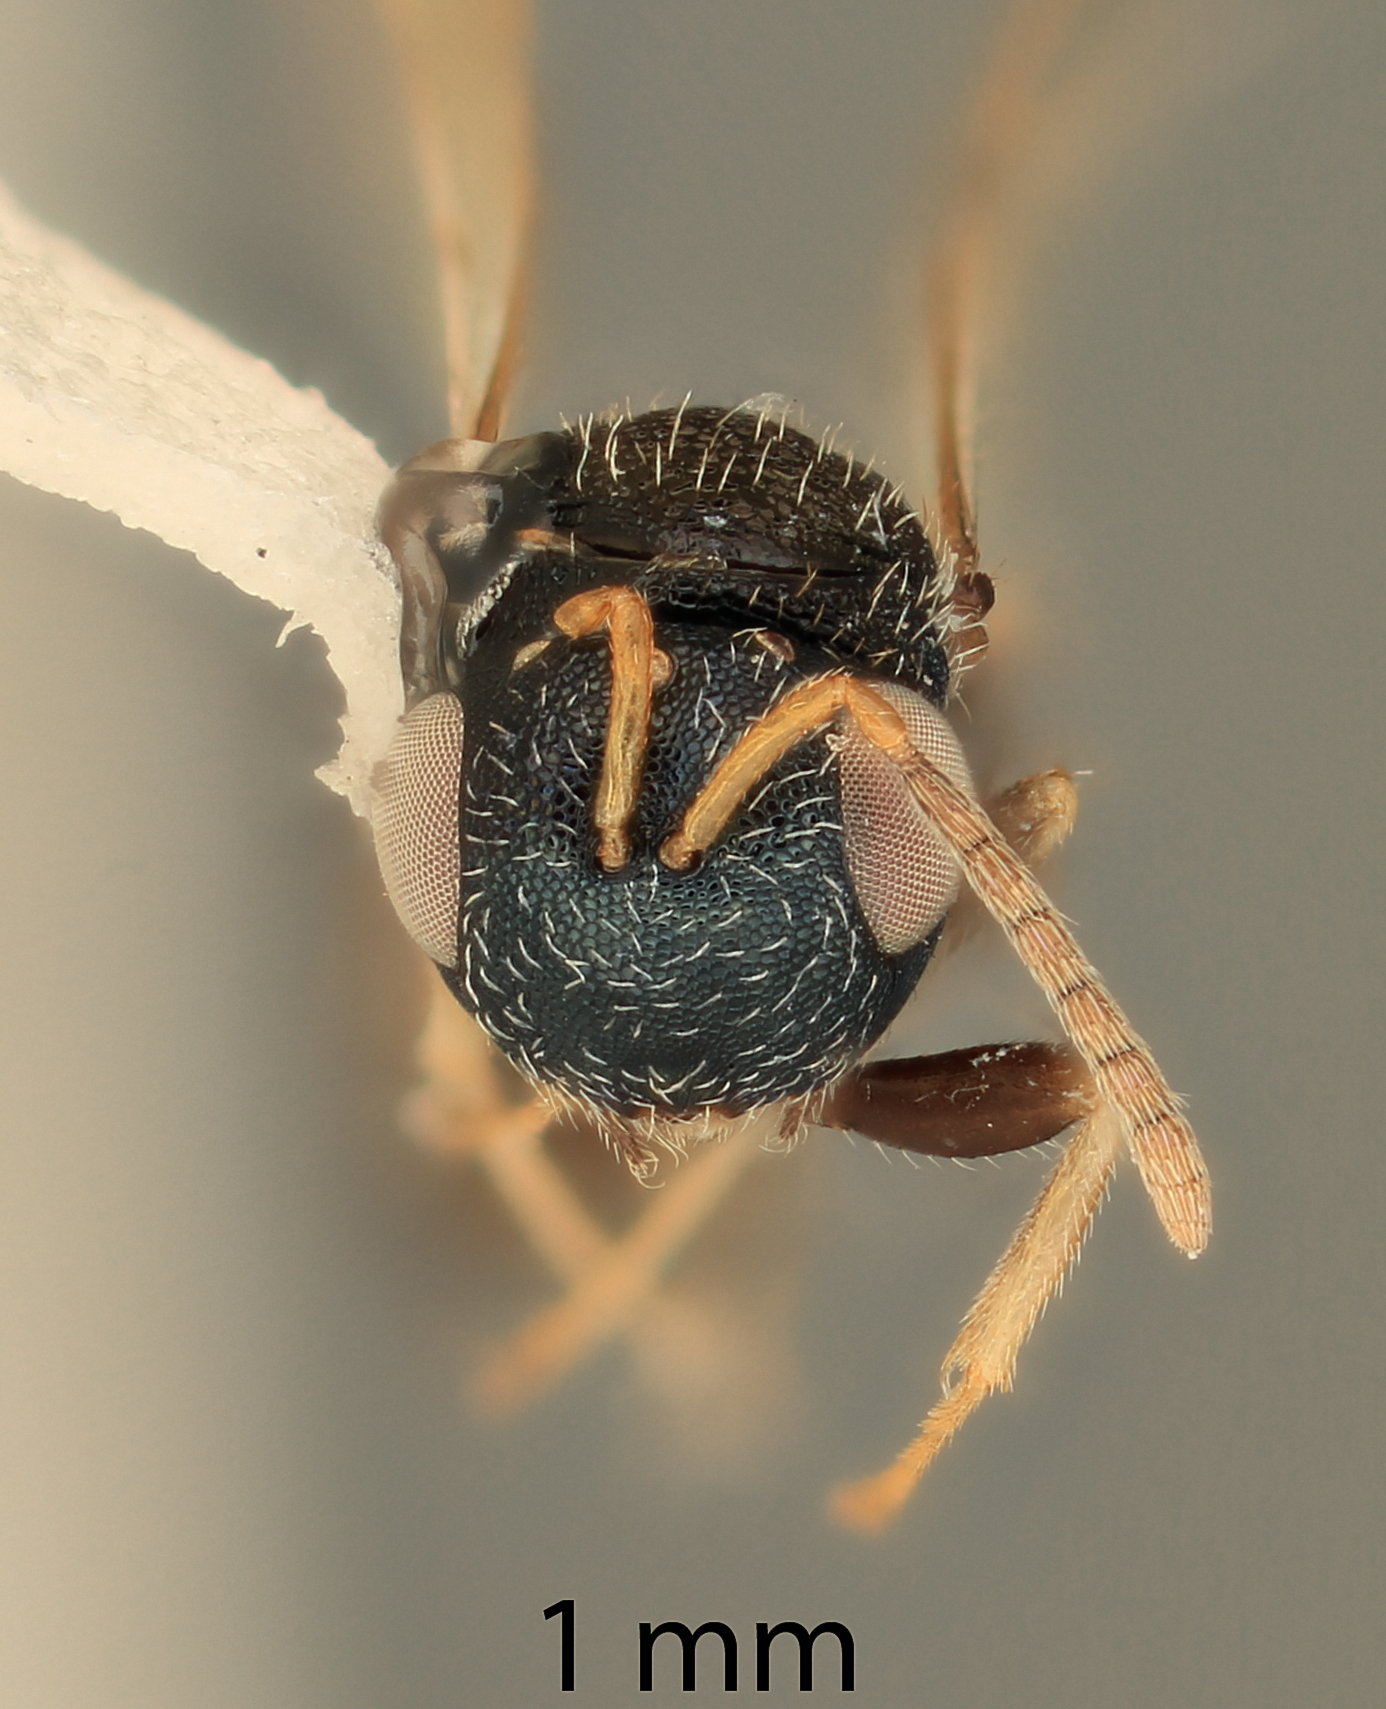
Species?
Raspela celtidis
